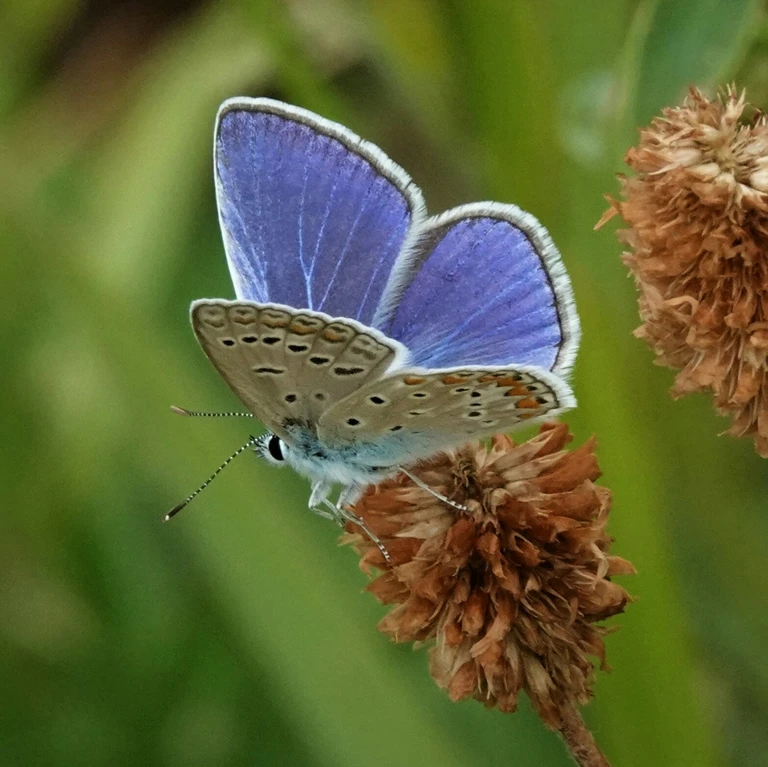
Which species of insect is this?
Polyommatus icarus
